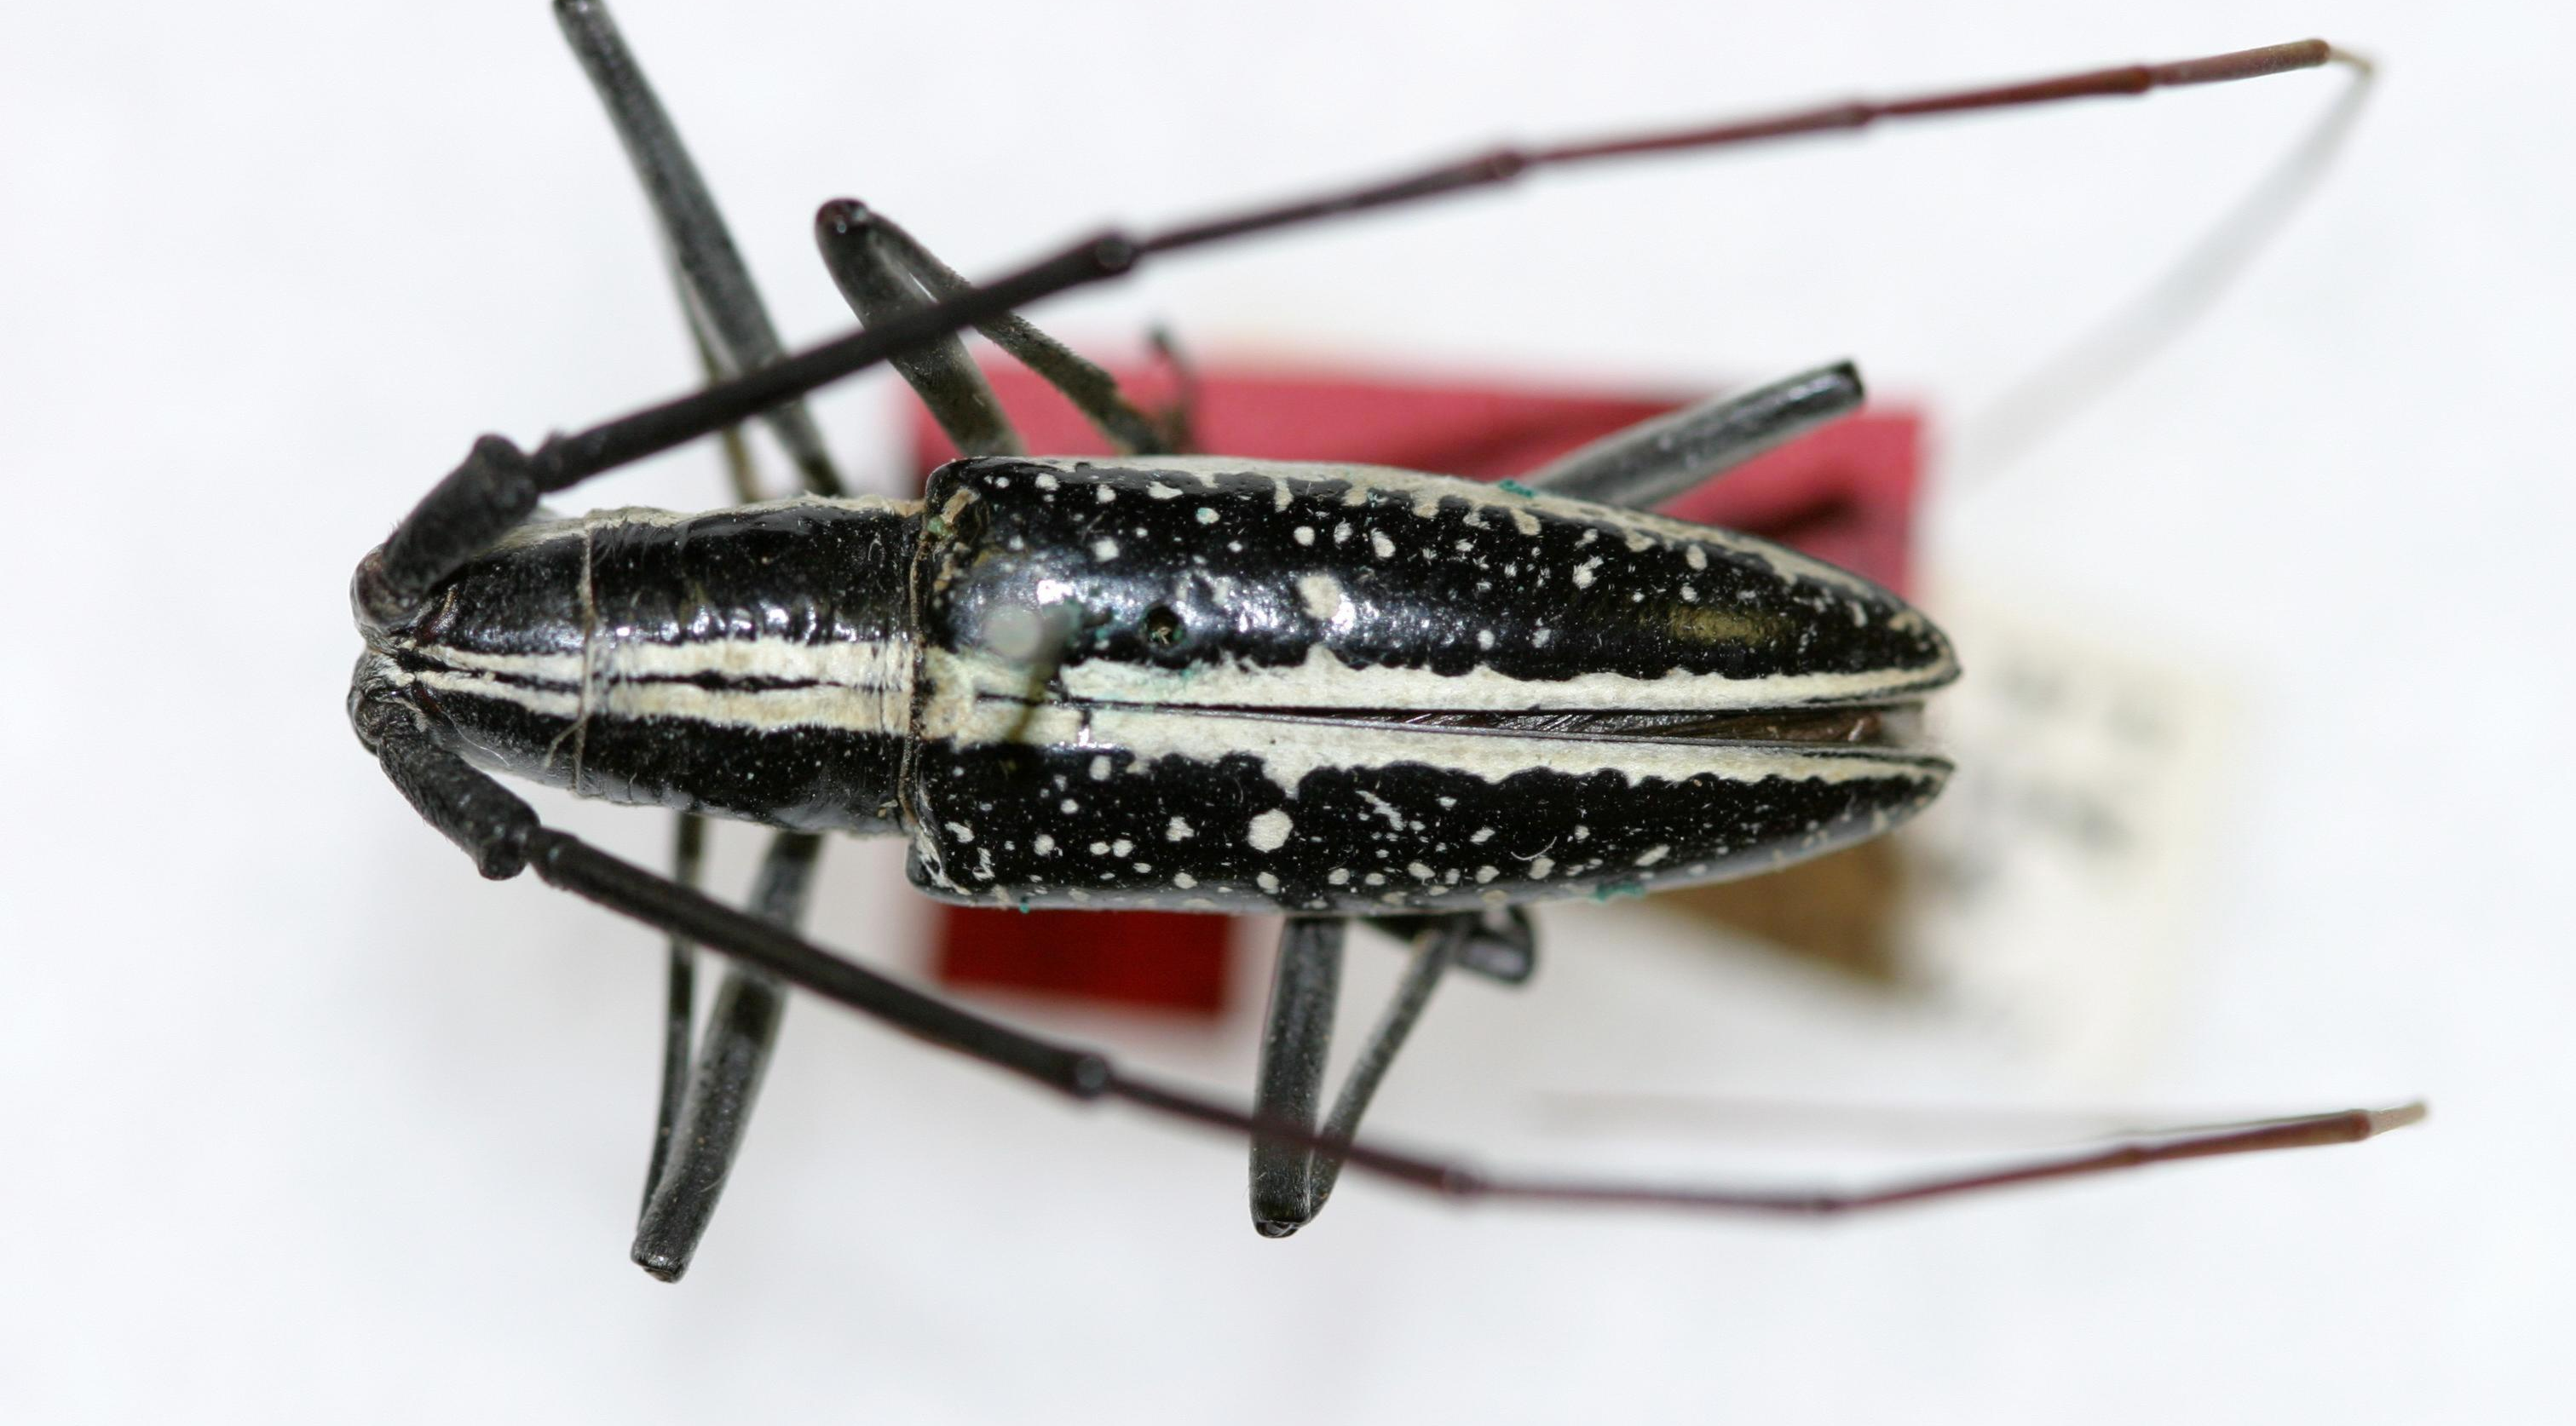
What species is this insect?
Ptychodes guttulatus
